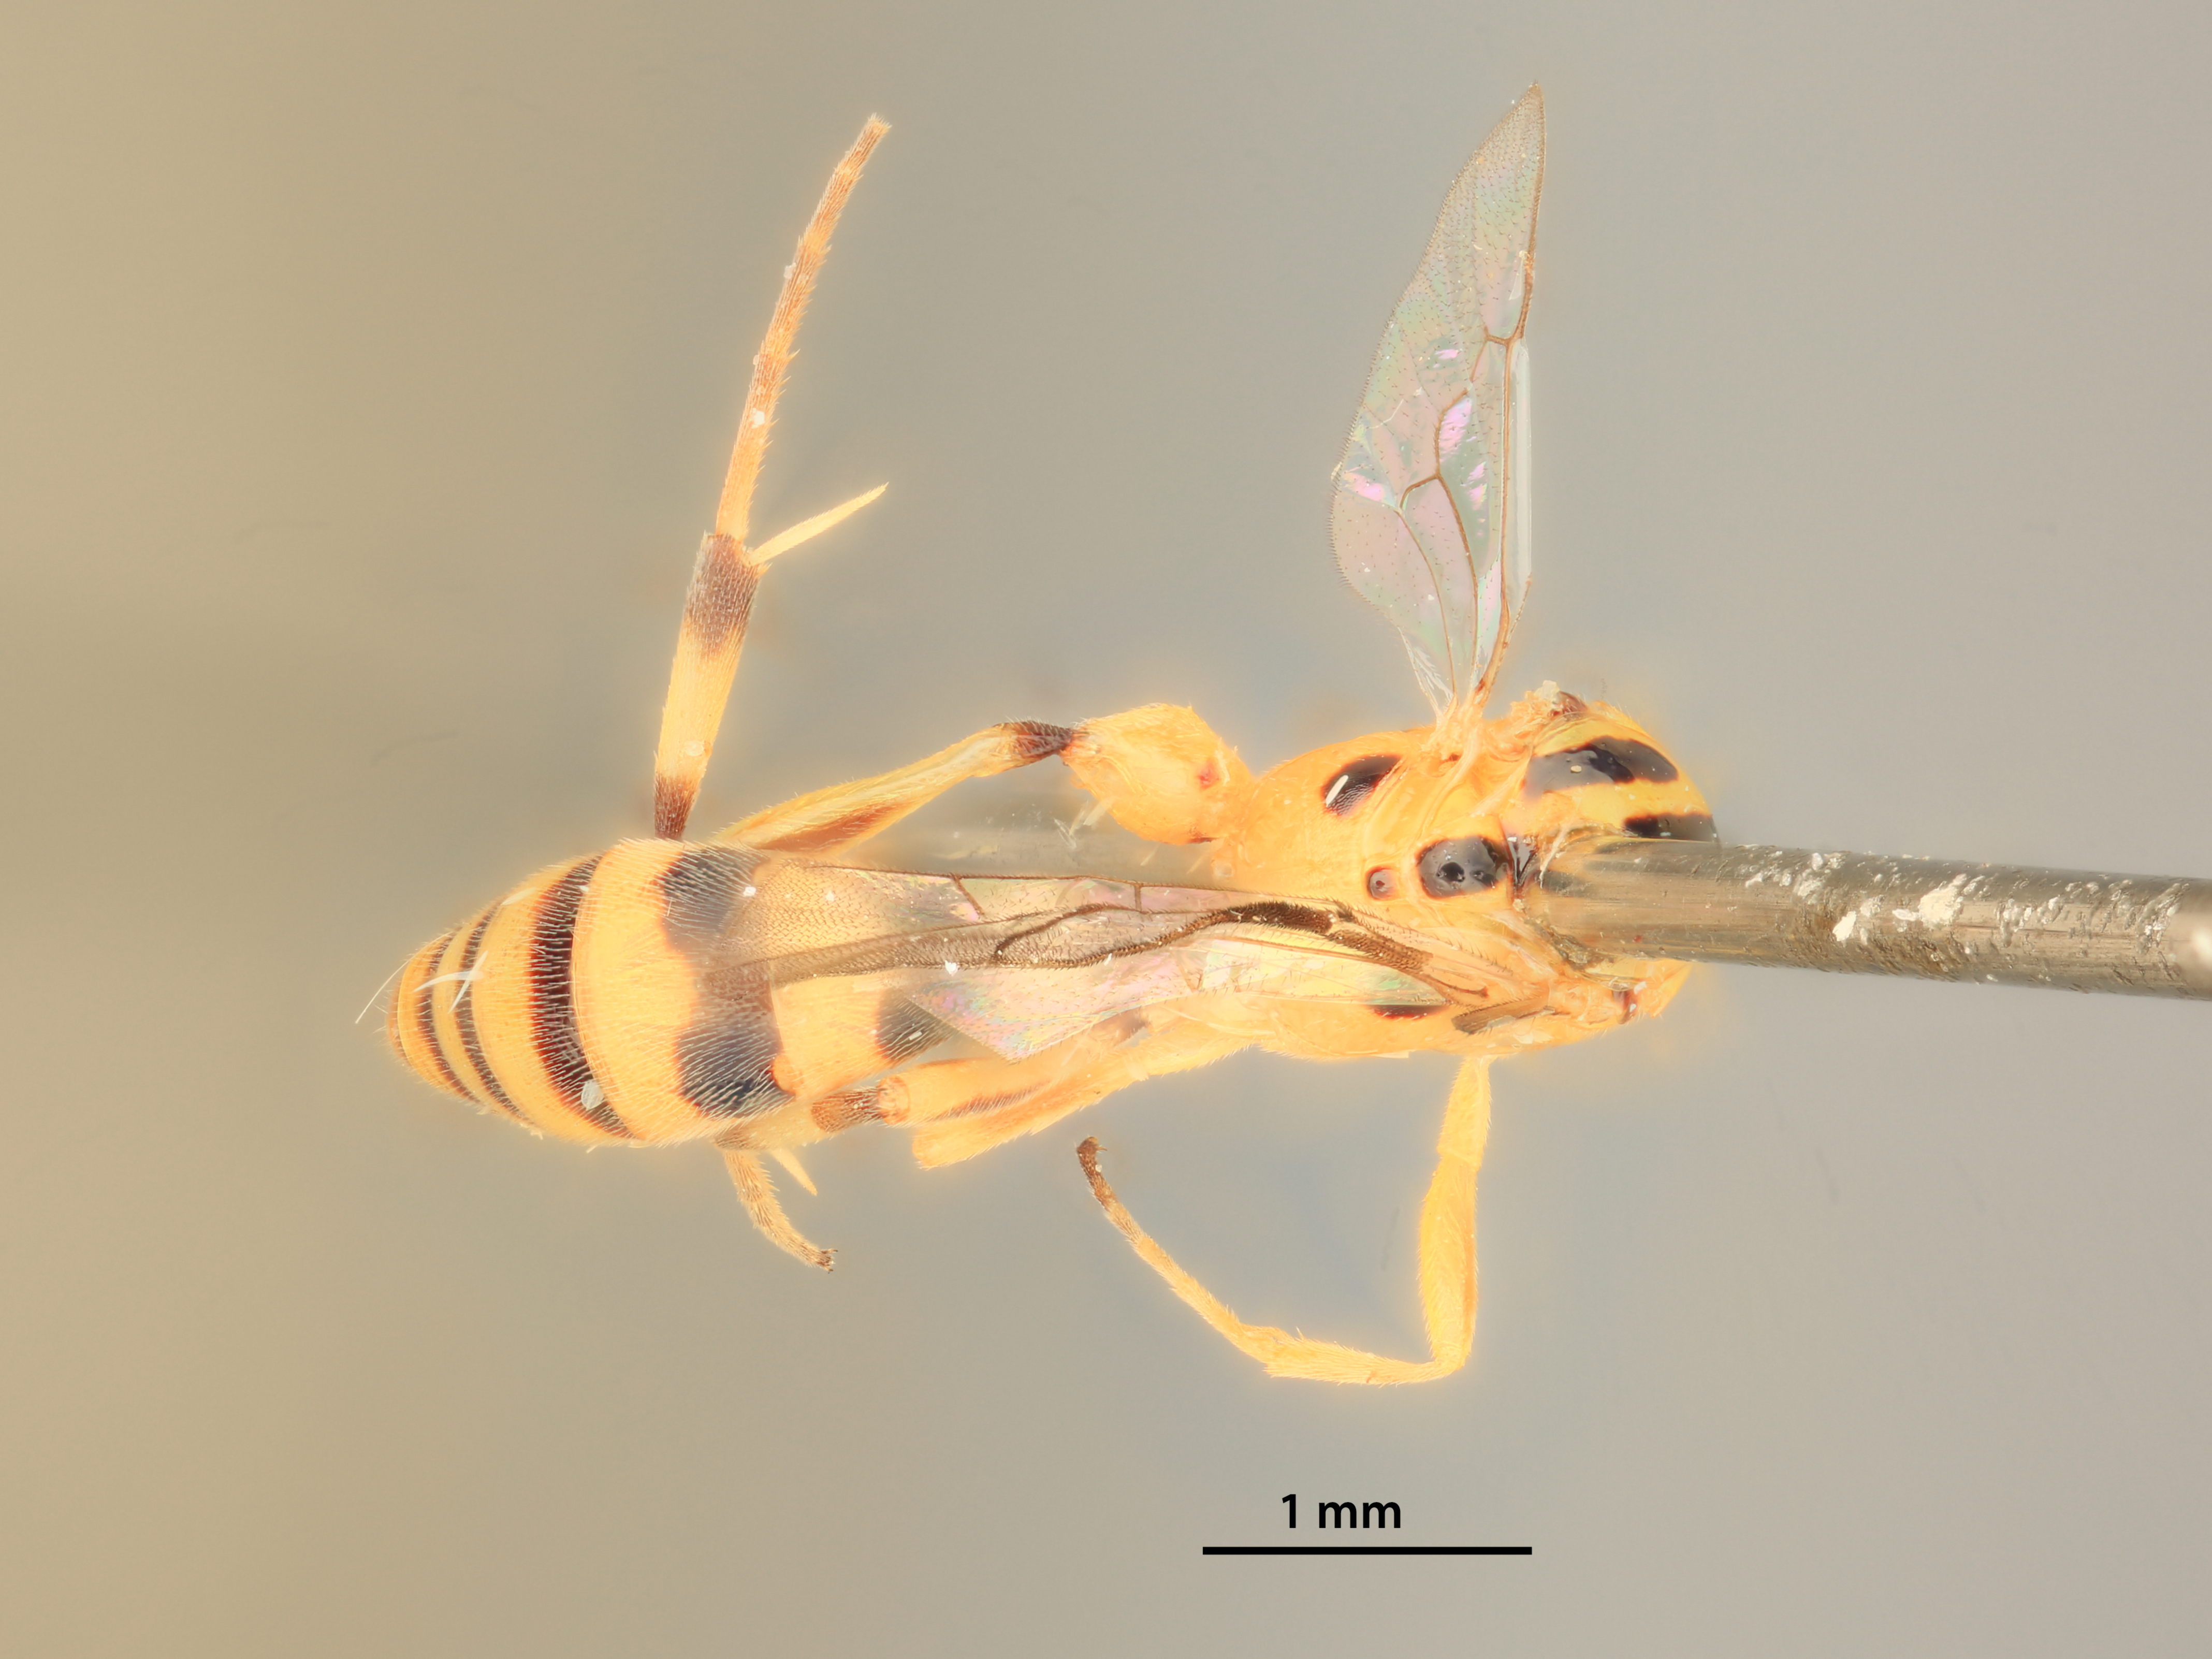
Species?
Habryllia cosmeta
